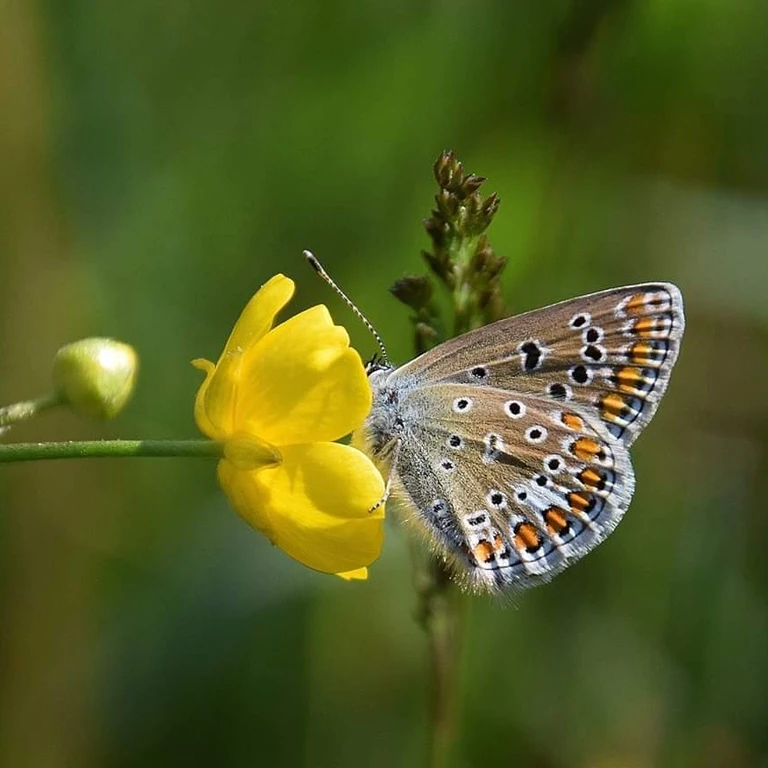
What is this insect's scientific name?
Polyommatus icarus
